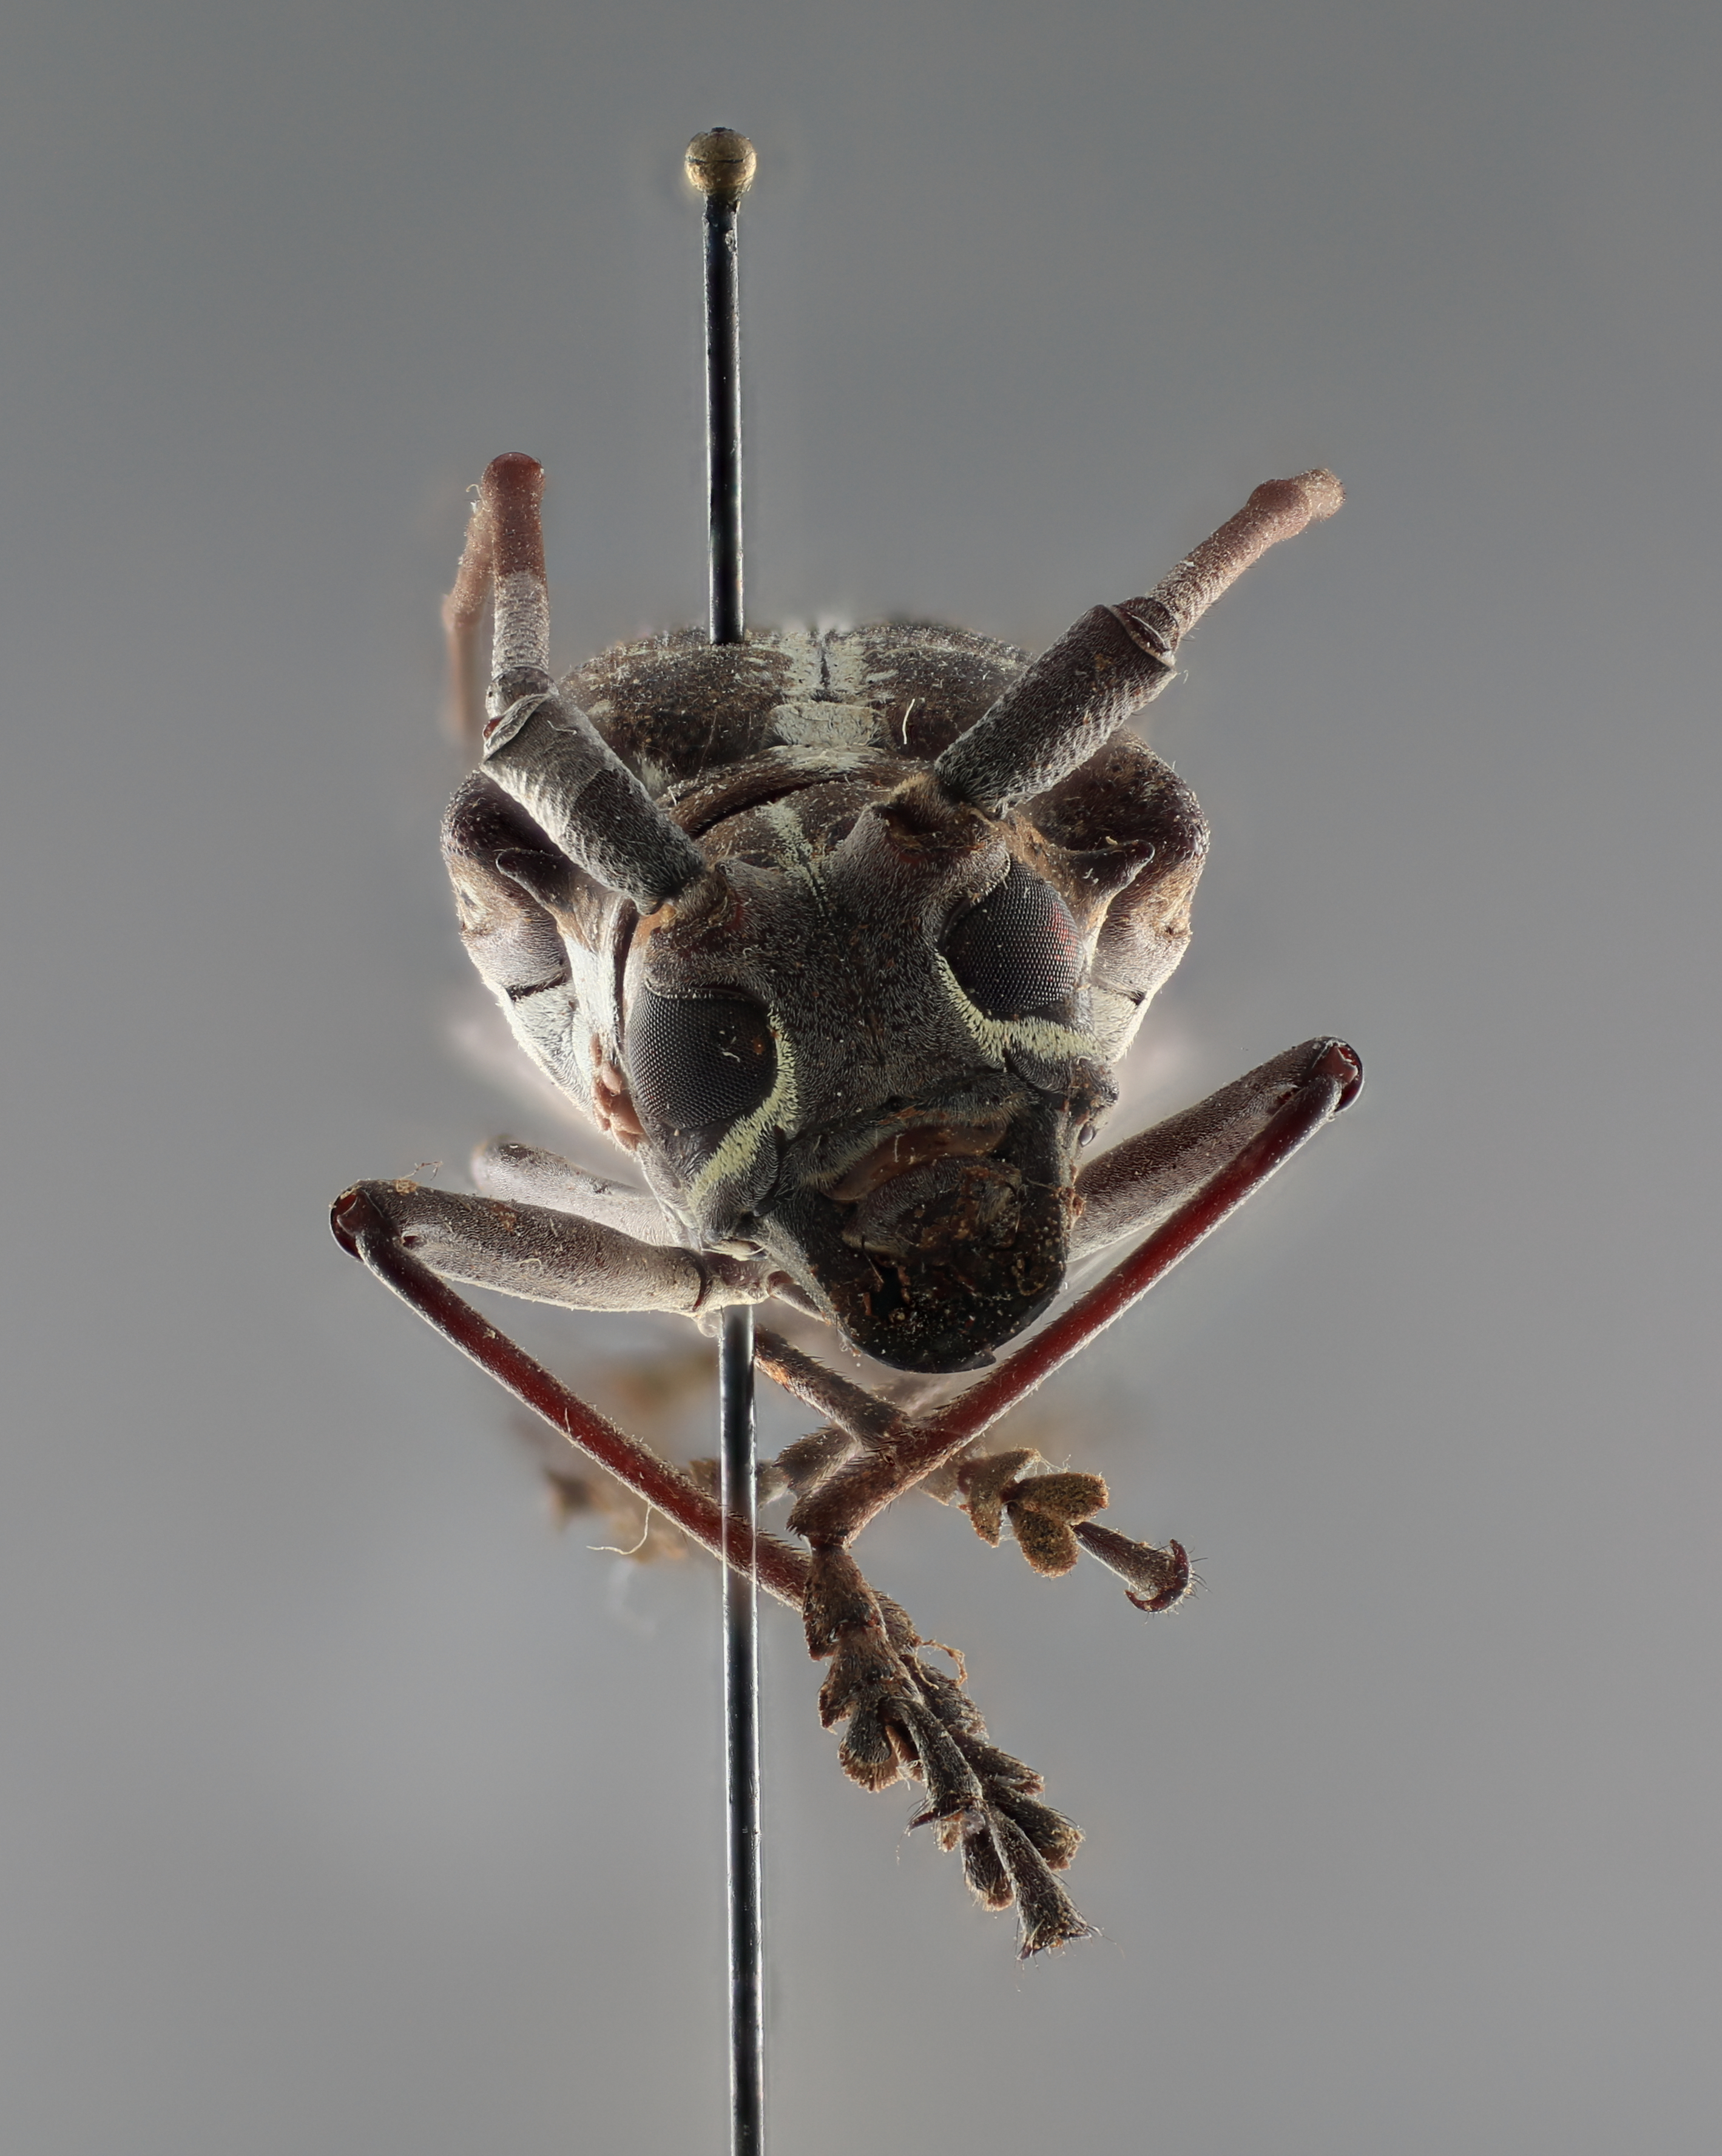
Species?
Taeniotes affinis
